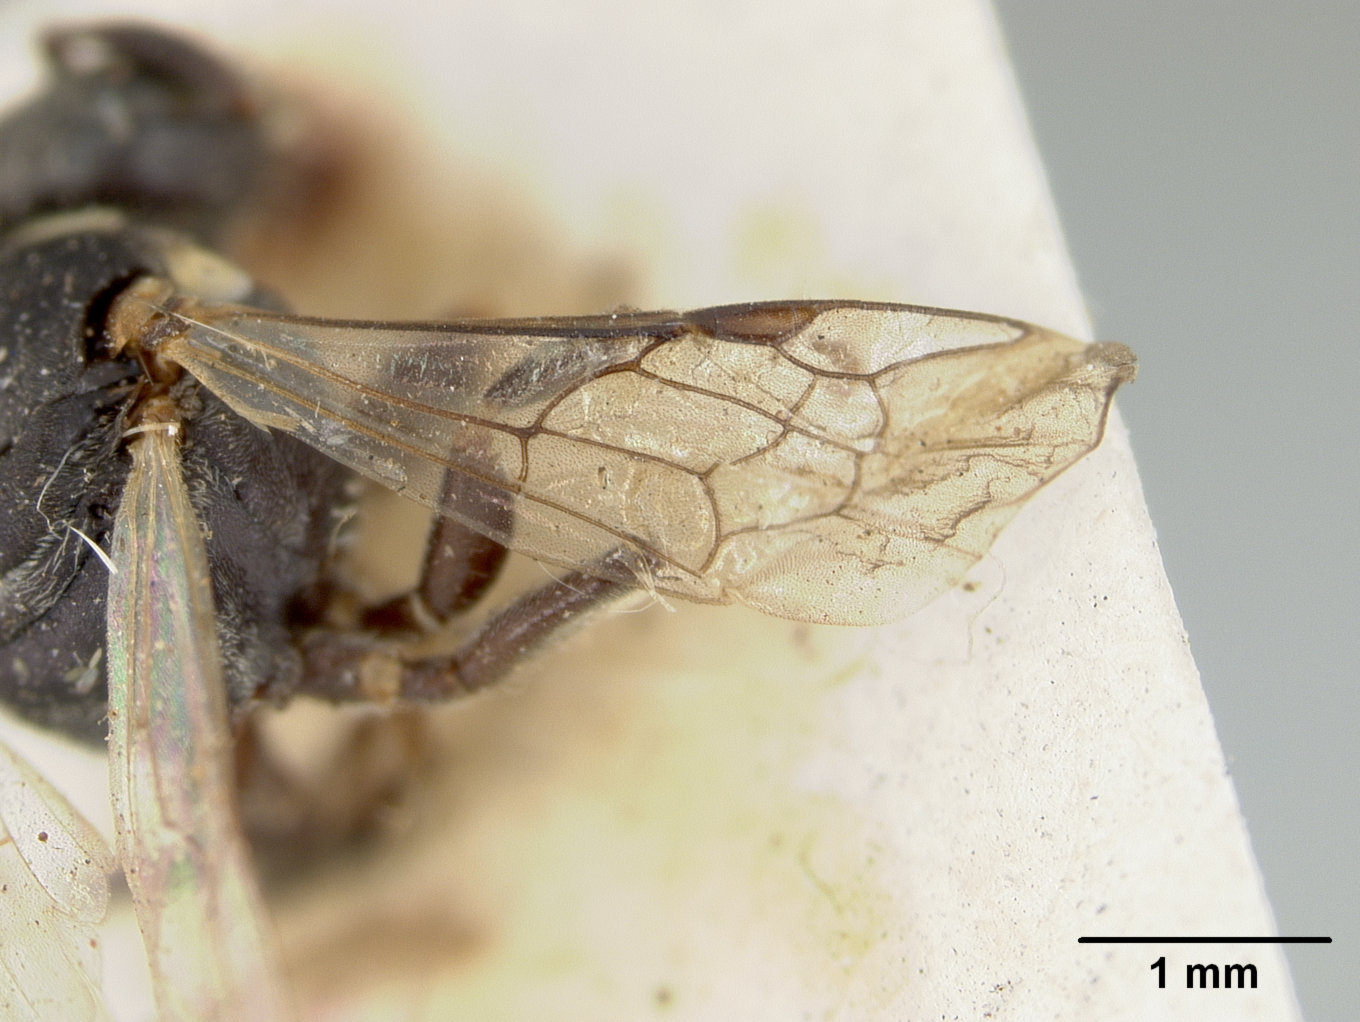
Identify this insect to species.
Euryglossa albocuneata
